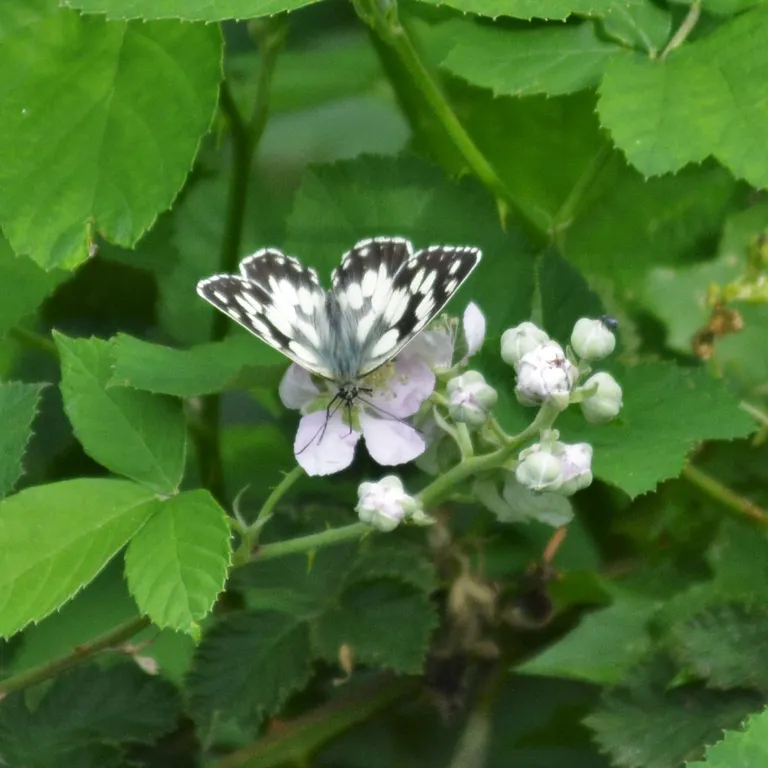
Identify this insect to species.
Melanargia galathea
